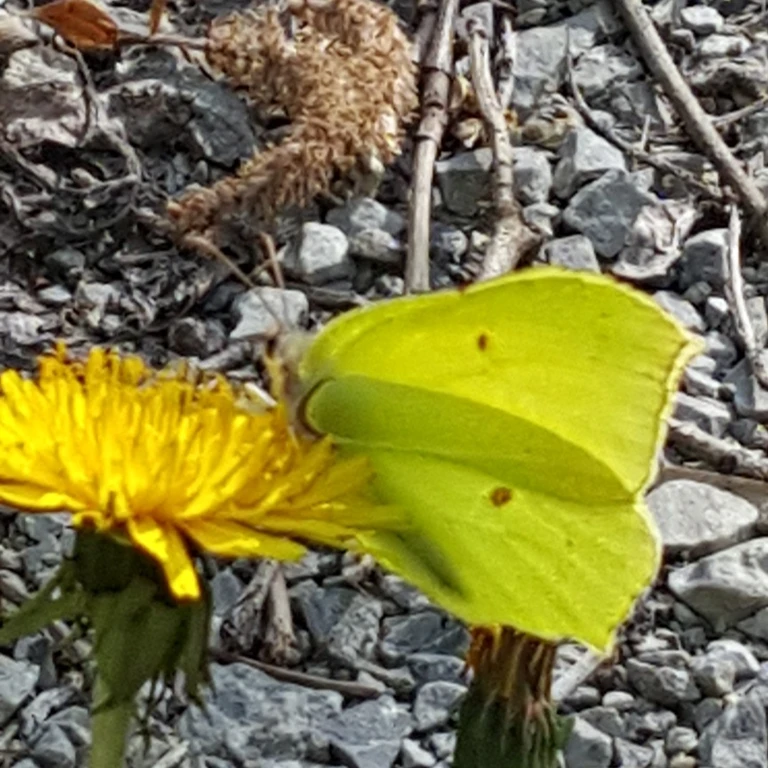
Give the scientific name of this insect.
Gonepteryx rhamni
